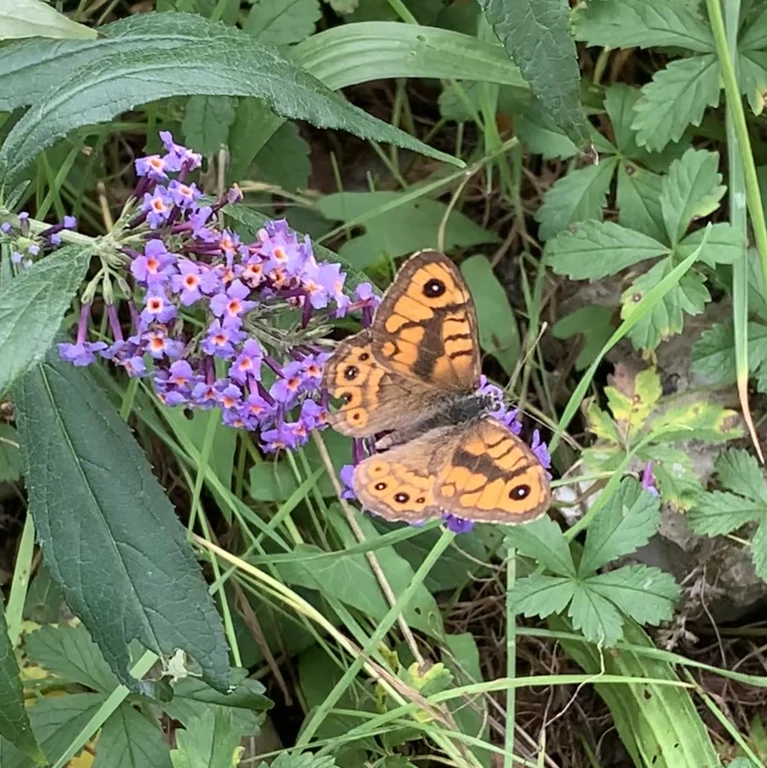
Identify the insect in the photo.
Lasiommata megera (also Pararge megera)
